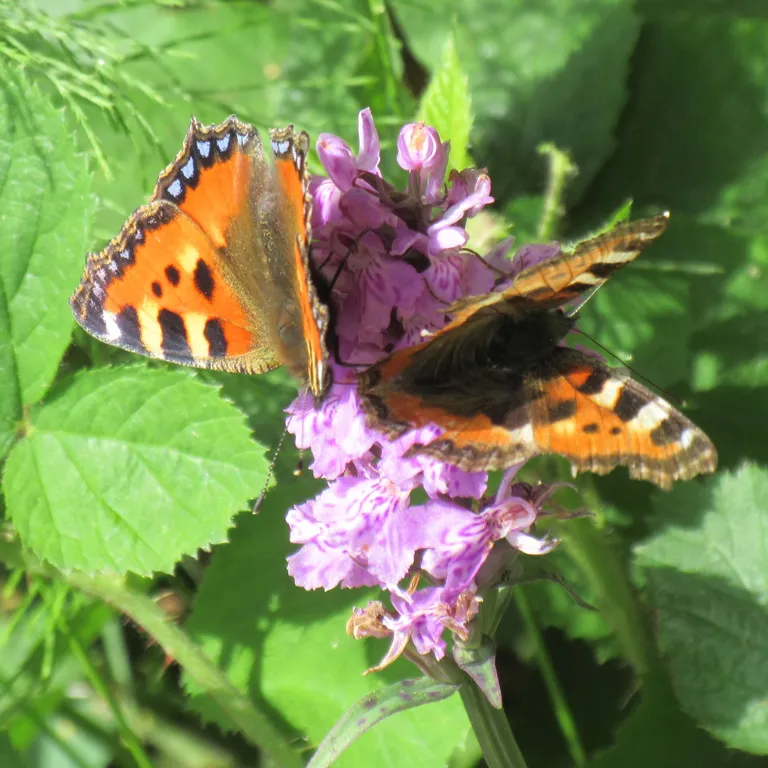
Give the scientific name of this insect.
Aglais urticae
